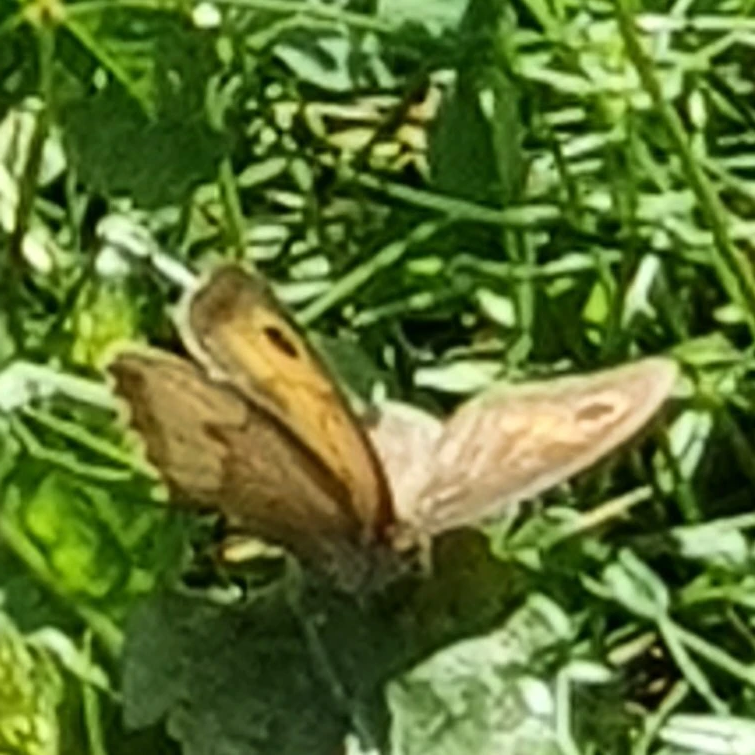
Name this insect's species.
Maniola jurtina
